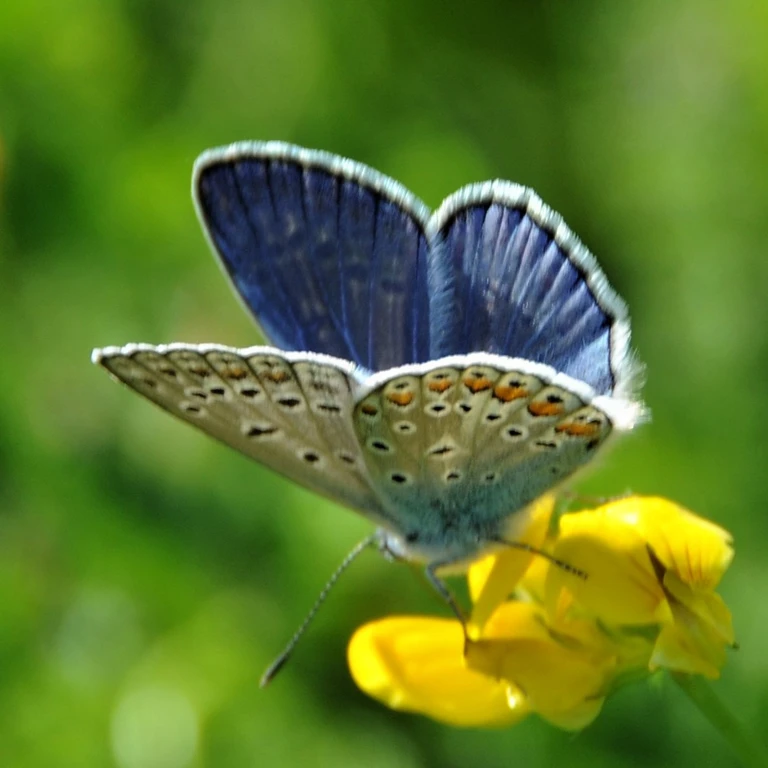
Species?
Polyommatus icarus
